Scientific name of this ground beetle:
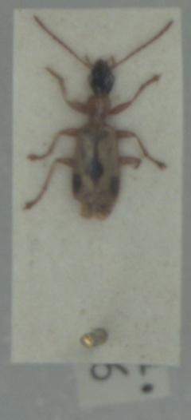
Demetrias imperialis
